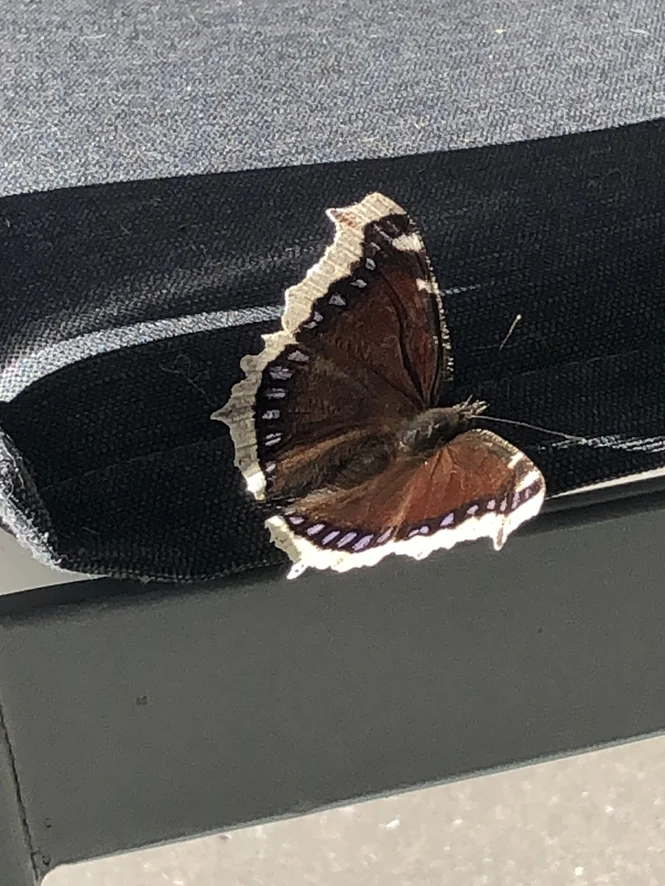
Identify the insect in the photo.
Nymphalis antiopa
